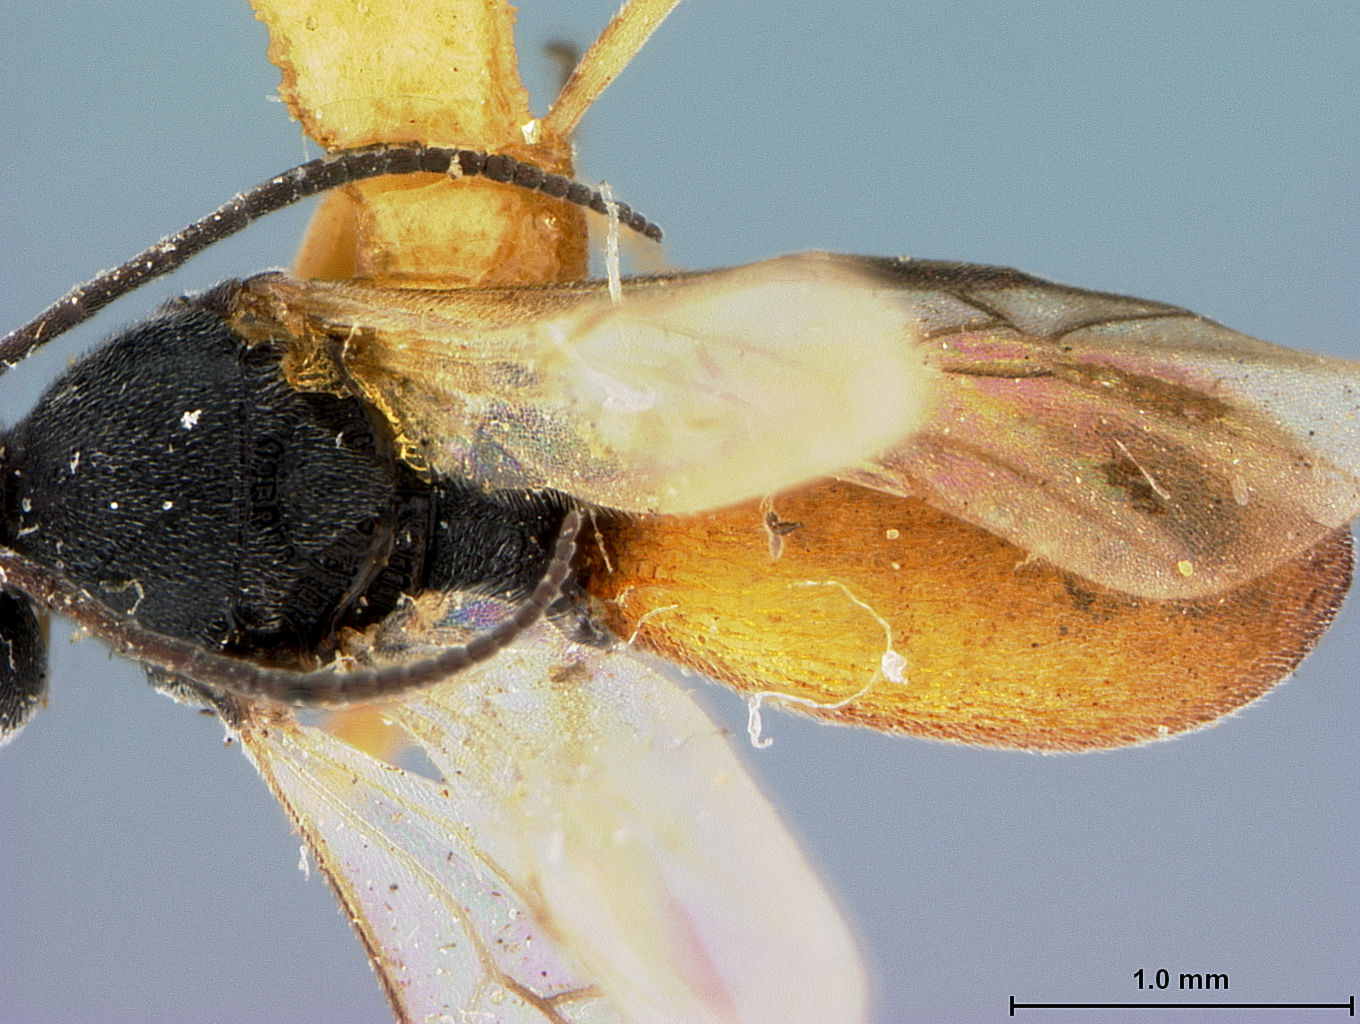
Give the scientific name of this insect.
Chelonus severini
